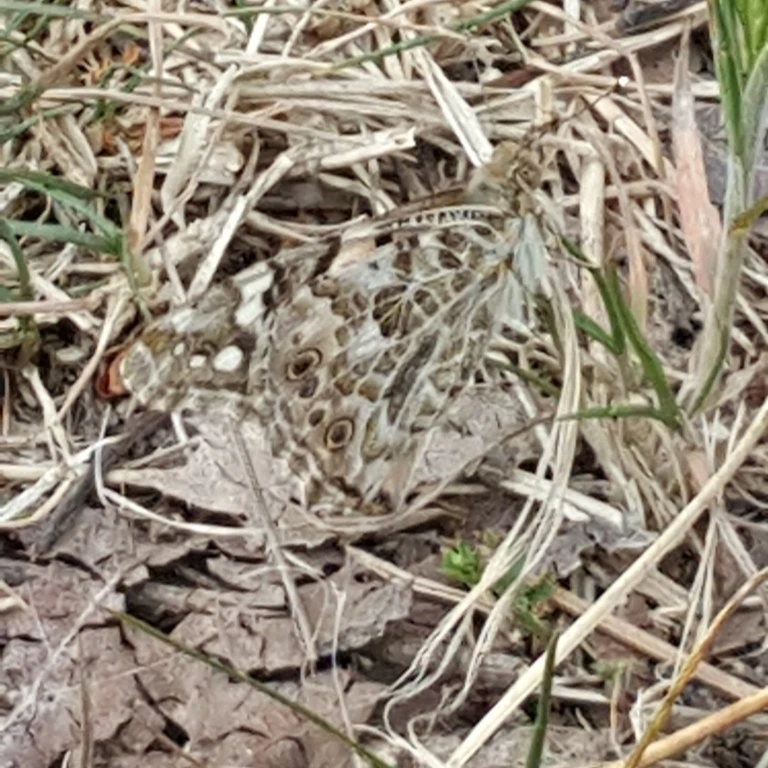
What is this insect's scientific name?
Vanessa cardui
